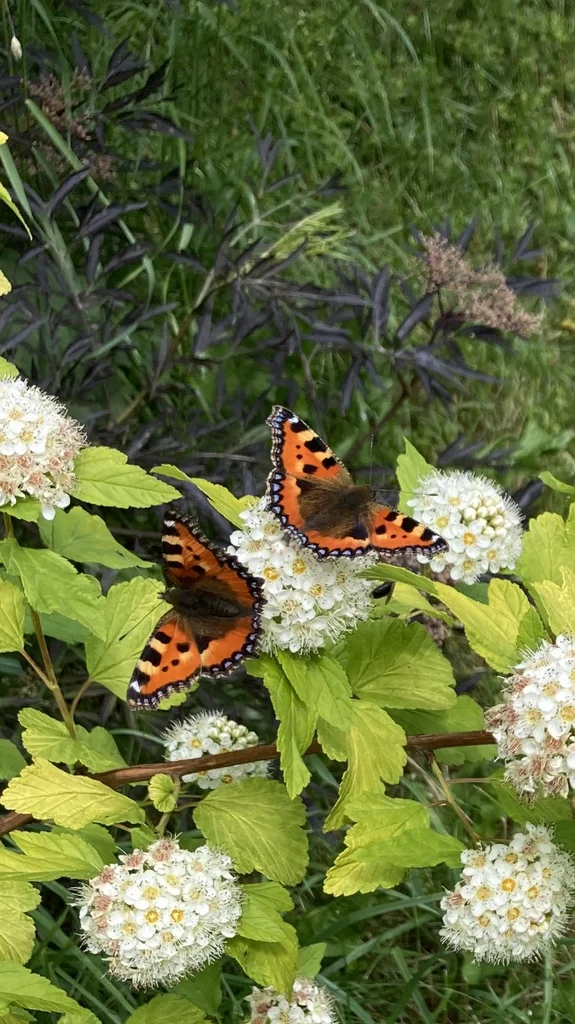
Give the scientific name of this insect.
Aglais urticae
